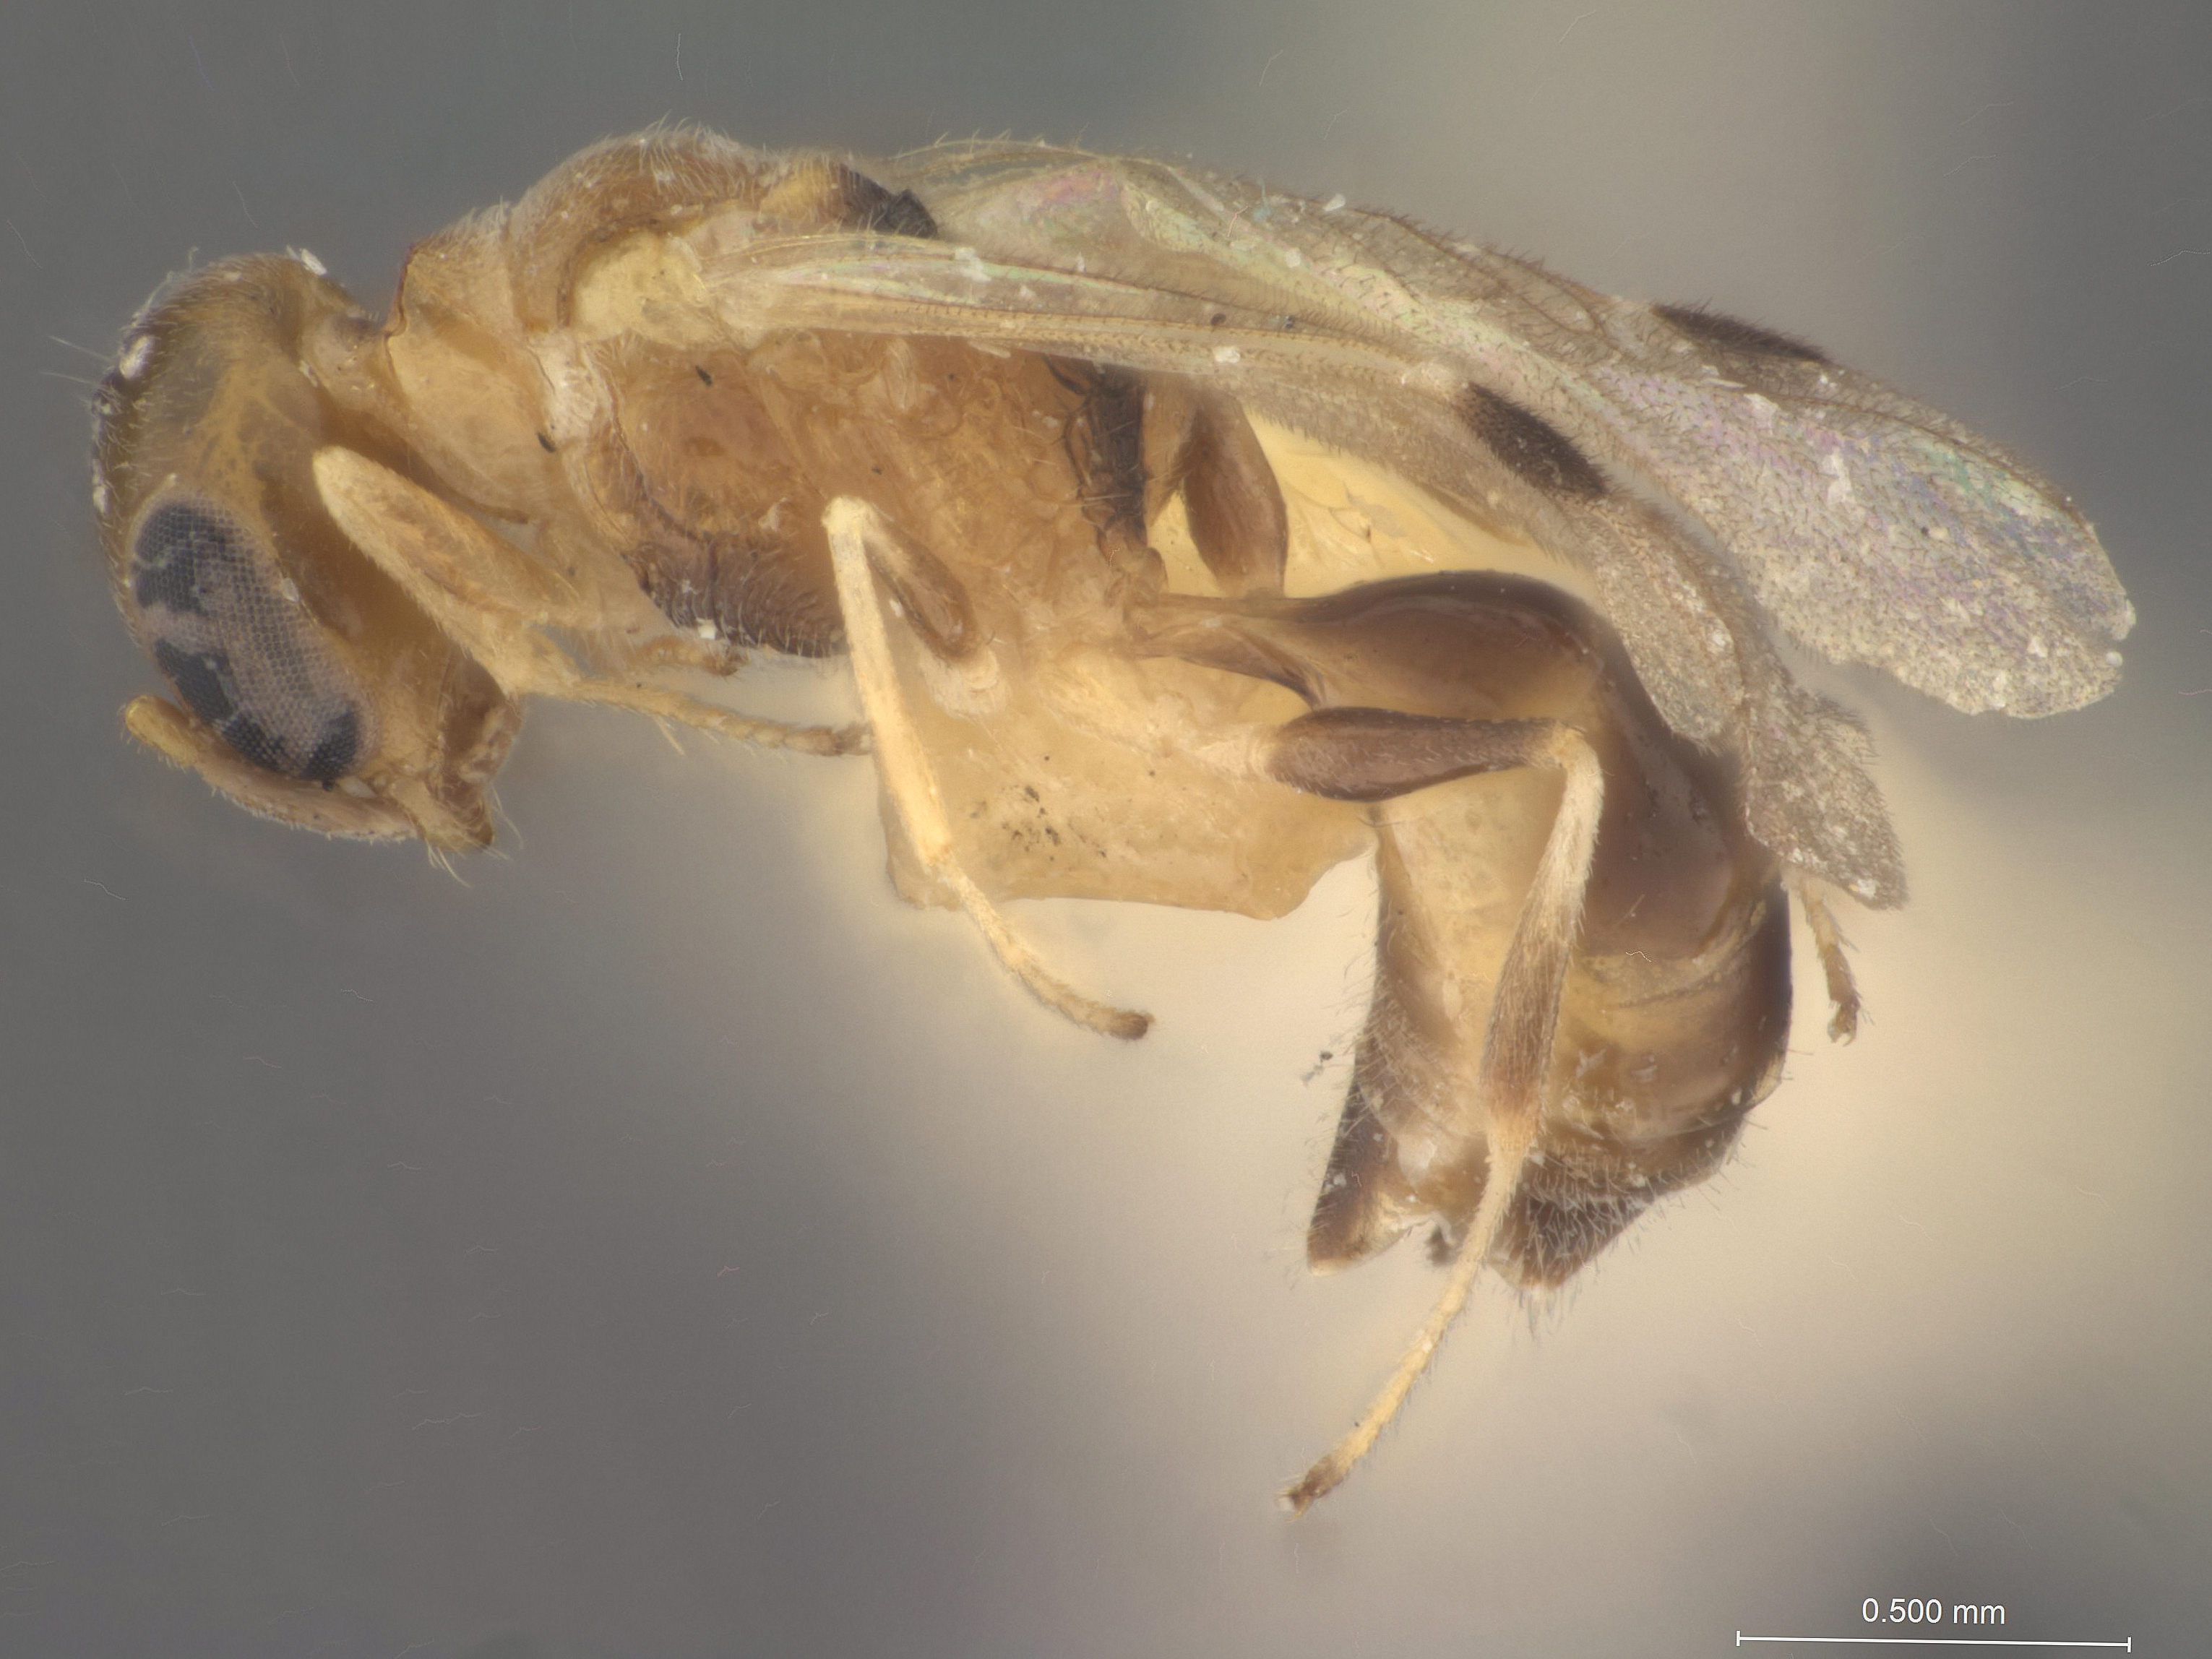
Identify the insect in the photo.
Microstigmus pallidus
